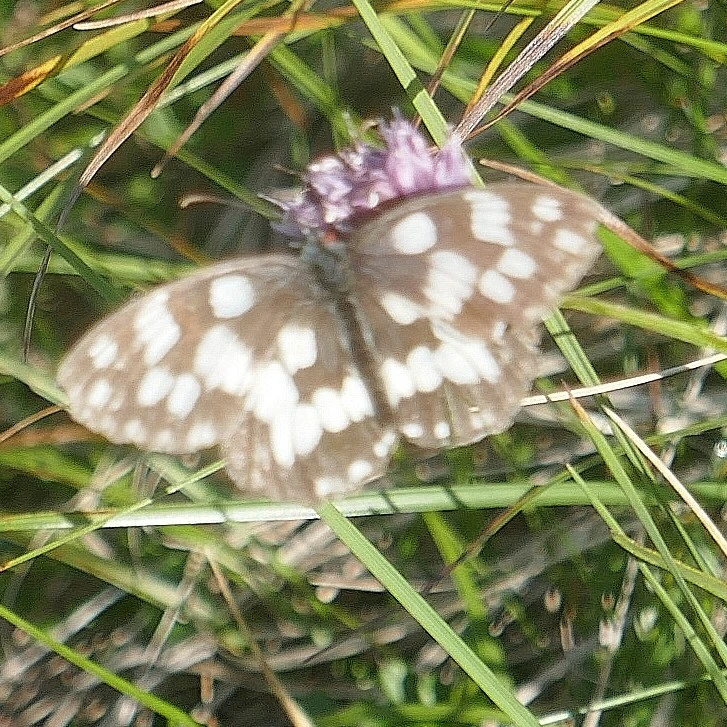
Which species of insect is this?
Melanargia galathea
